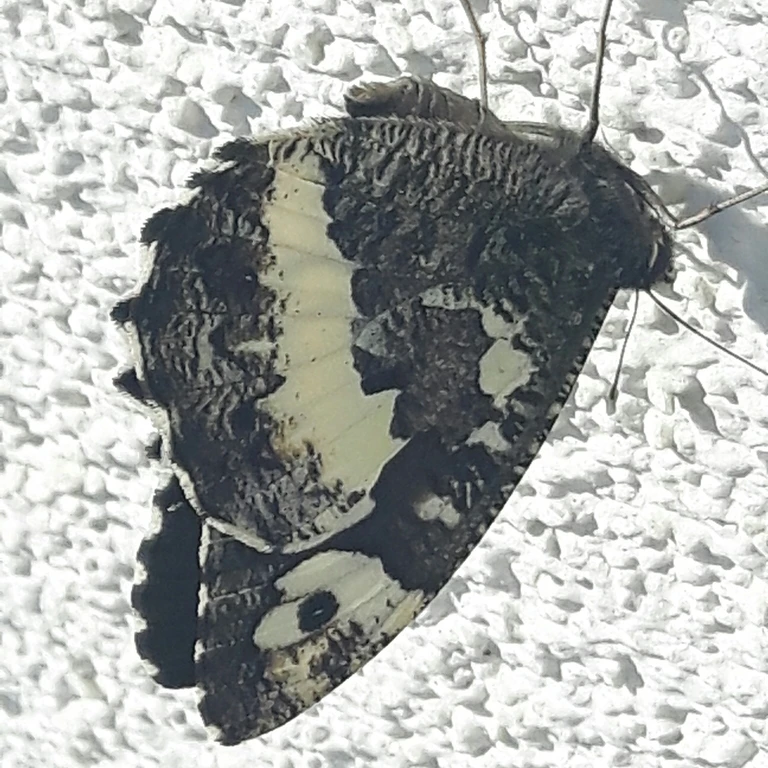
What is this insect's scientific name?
Brintesia circe
